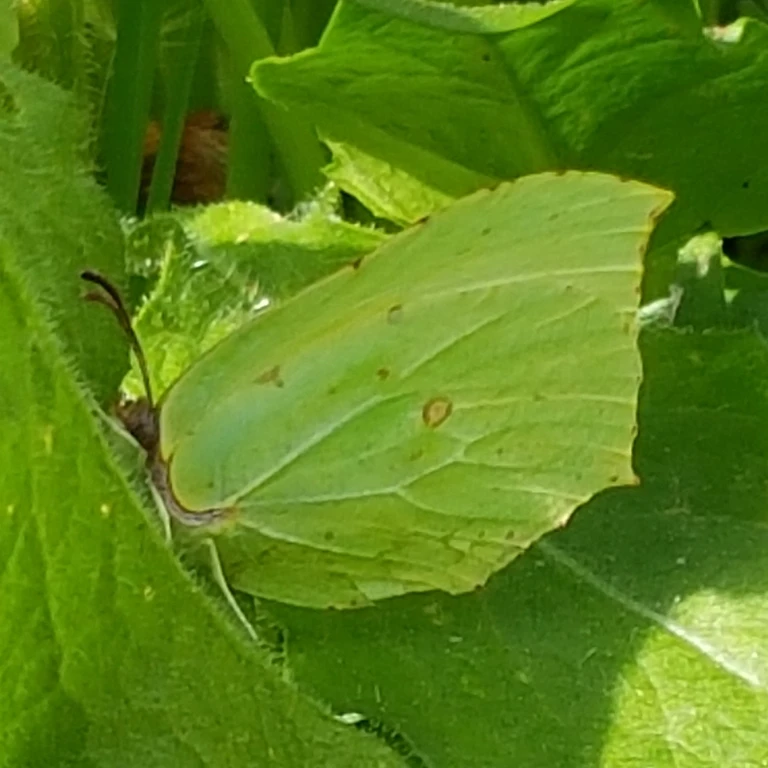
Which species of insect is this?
Gonepteryx rhamni
